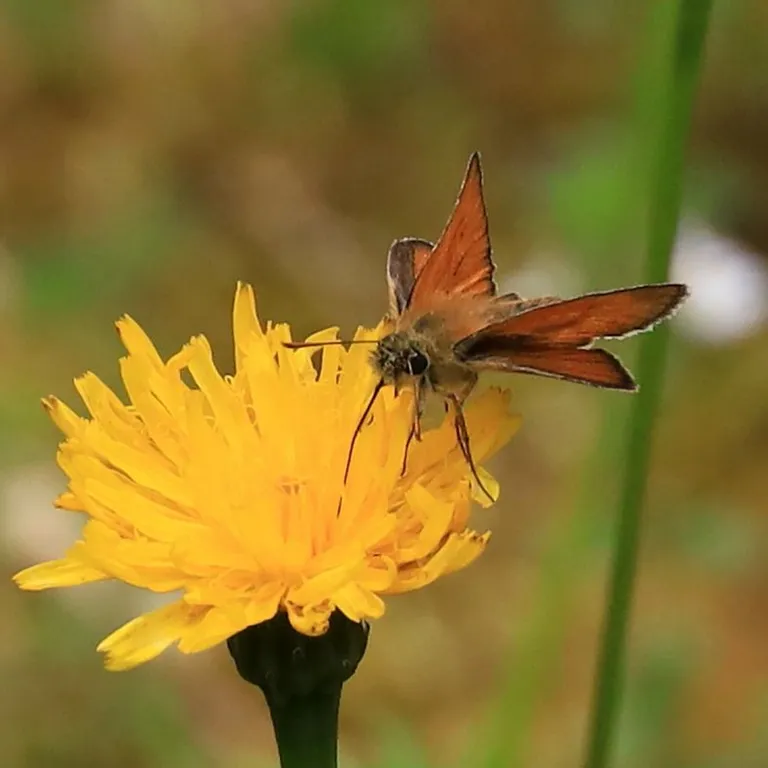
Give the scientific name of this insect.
Thymelicus sylvestris
